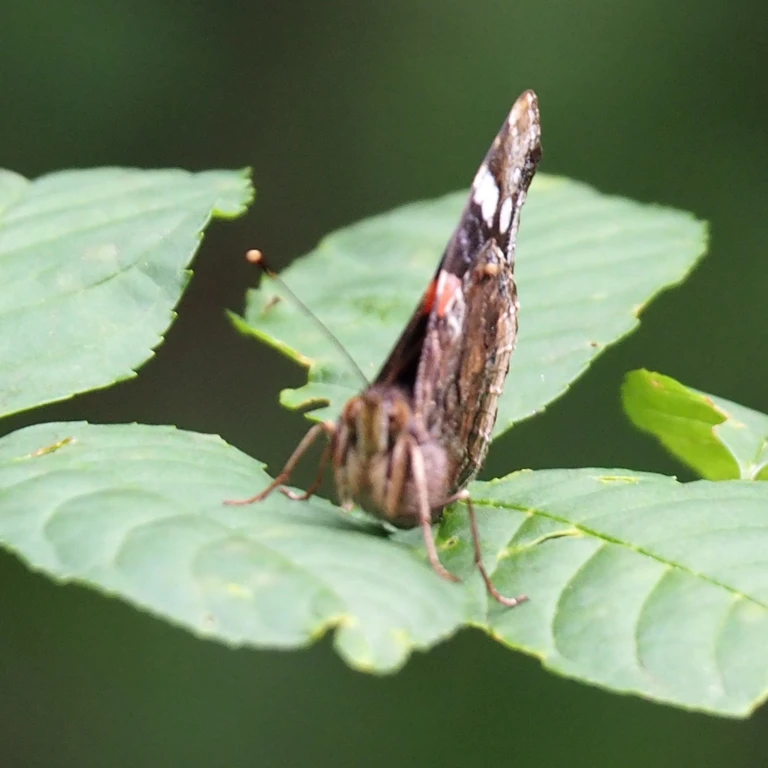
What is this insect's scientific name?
Vanessa atalanta
